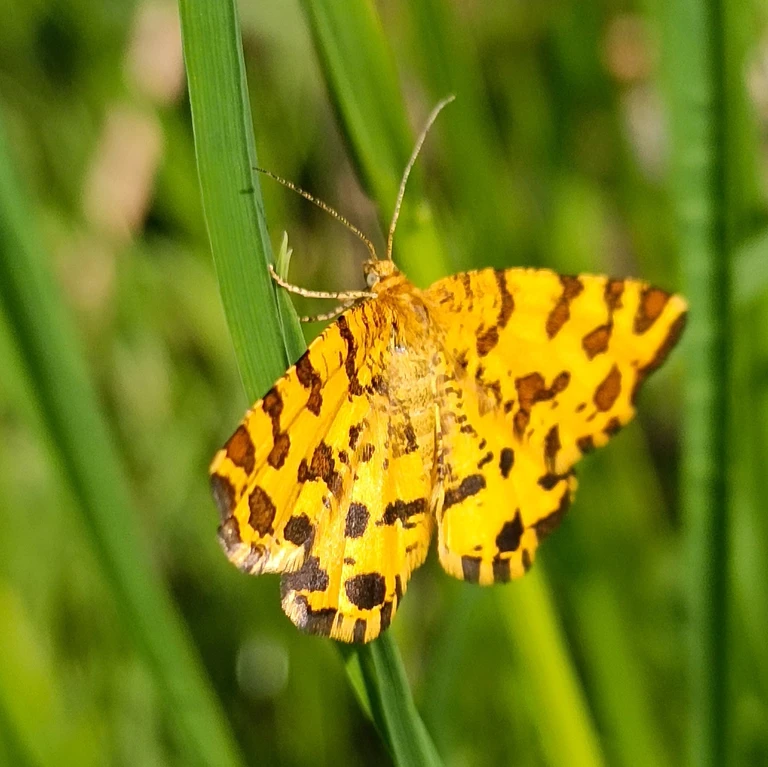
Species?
Pseudopanthera macularia
